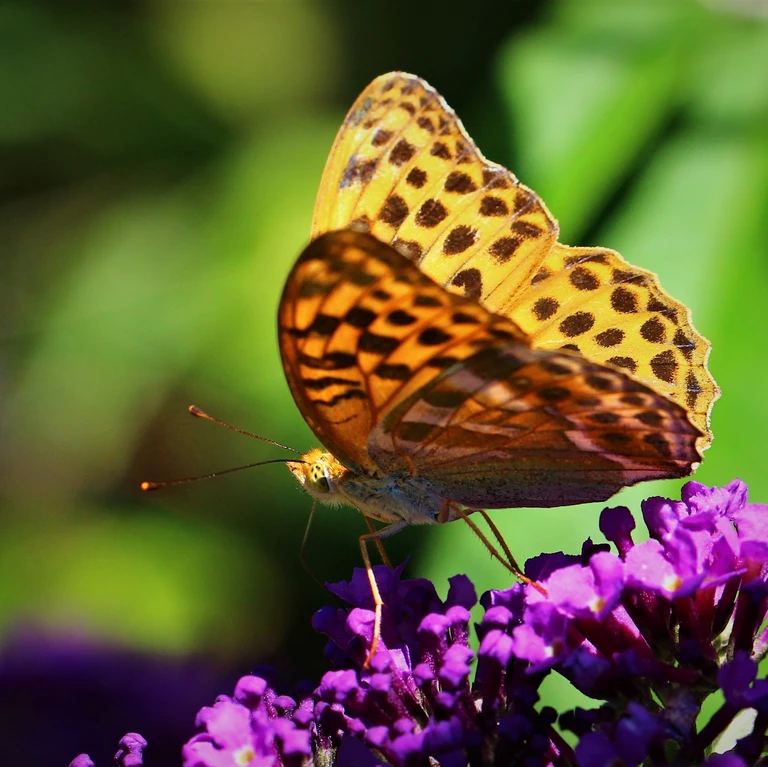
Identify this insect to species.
Argynnis paphia
